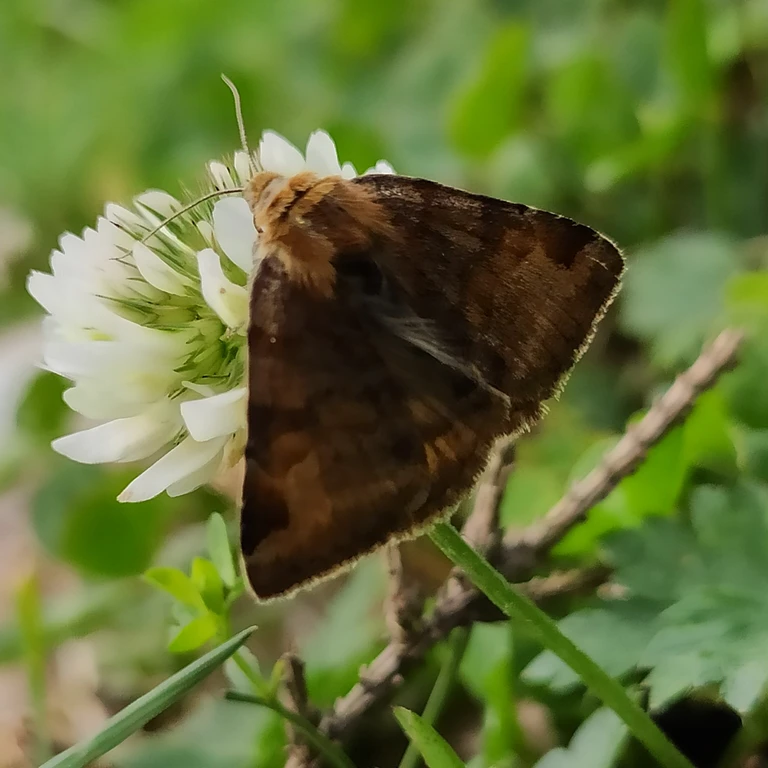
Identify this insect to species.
Euclidia glyphica
